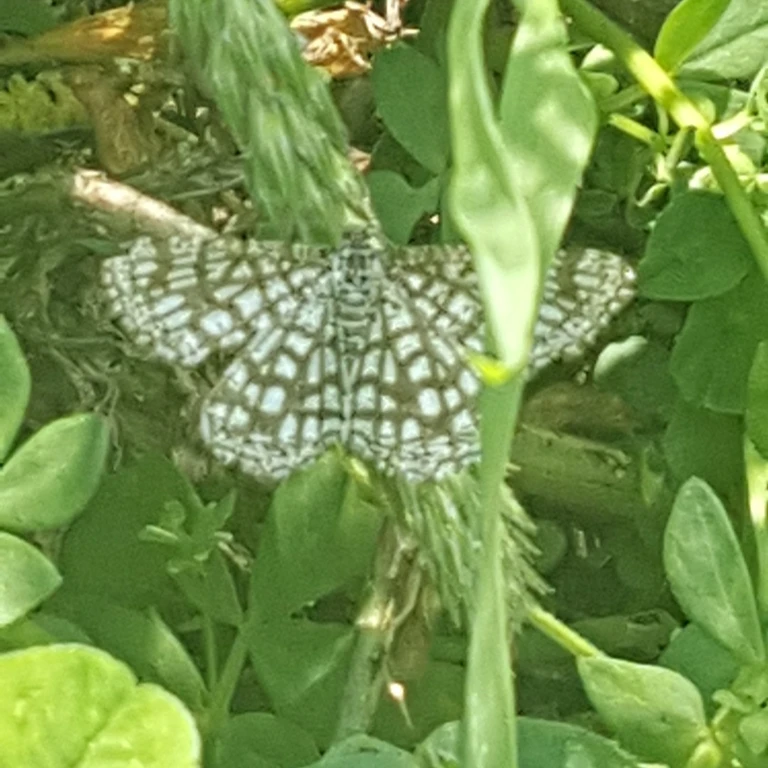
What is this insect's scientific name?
Chiasmia clathrata
